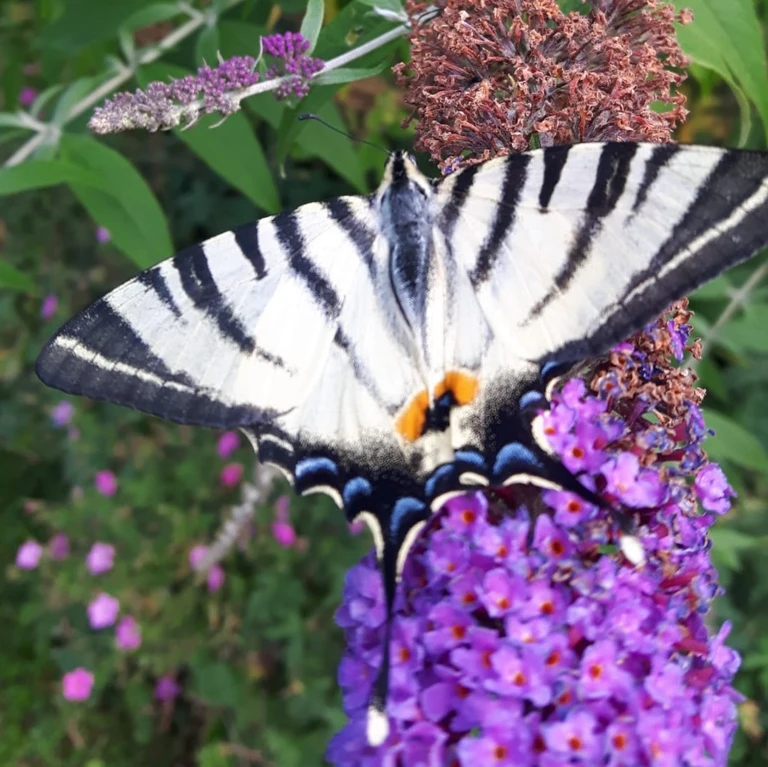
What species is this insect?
Iphiclides podalirius
